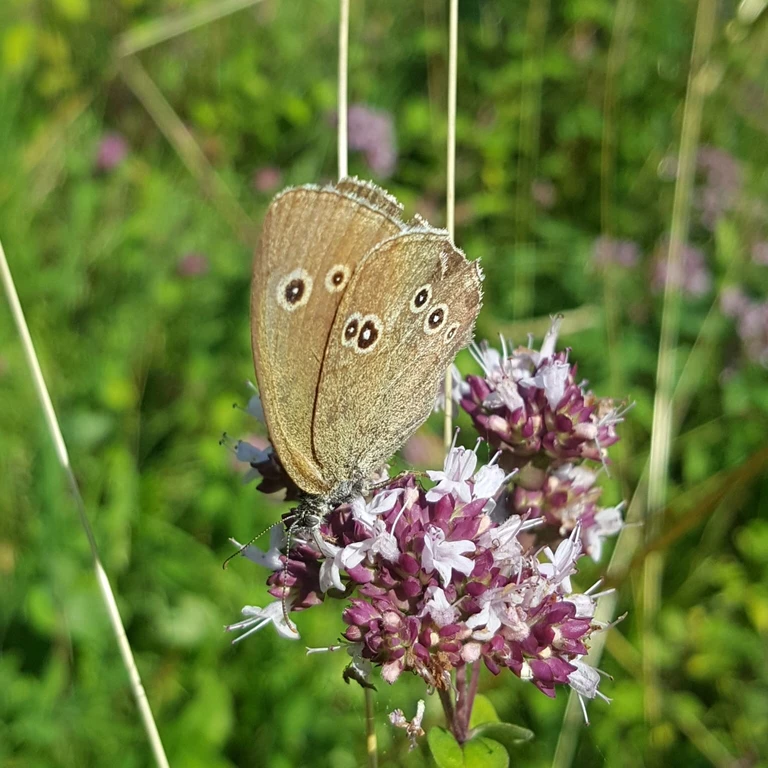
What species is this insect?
Aphantopus hyperantus
